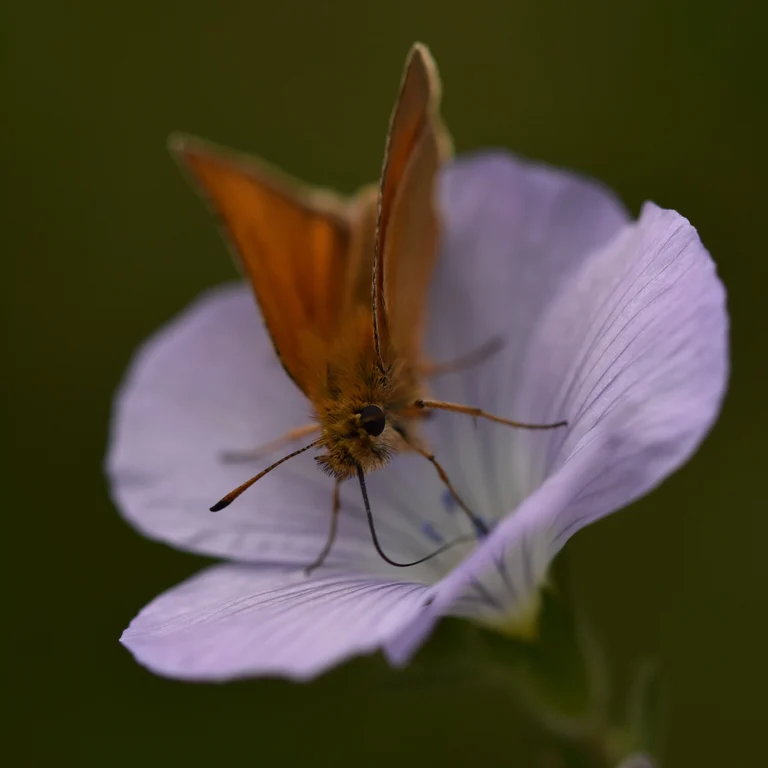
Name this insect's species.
Thymelicus lineola
